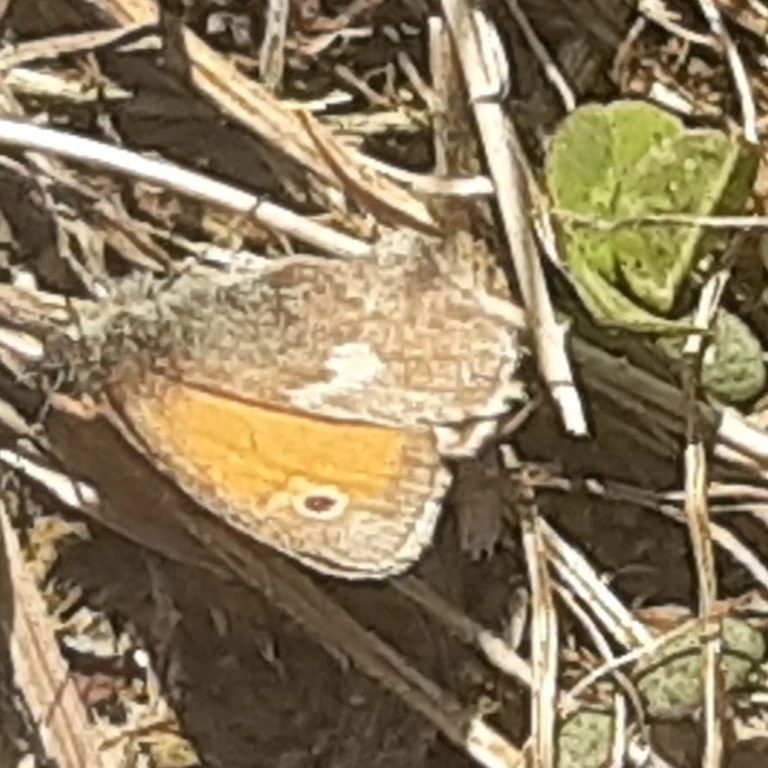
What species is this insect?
Coenonympha pamphilus
